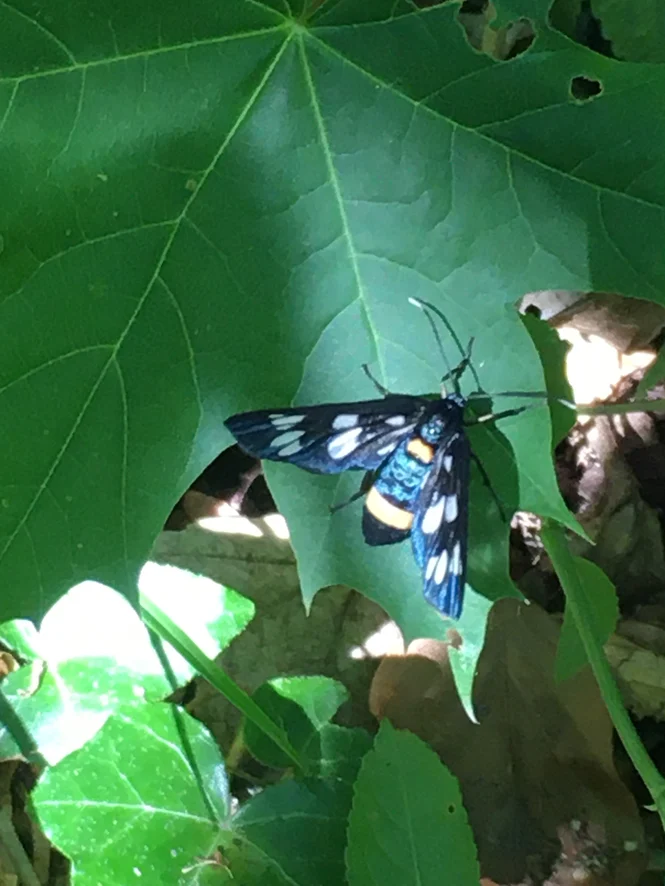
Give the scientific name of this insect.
Amata phegea
